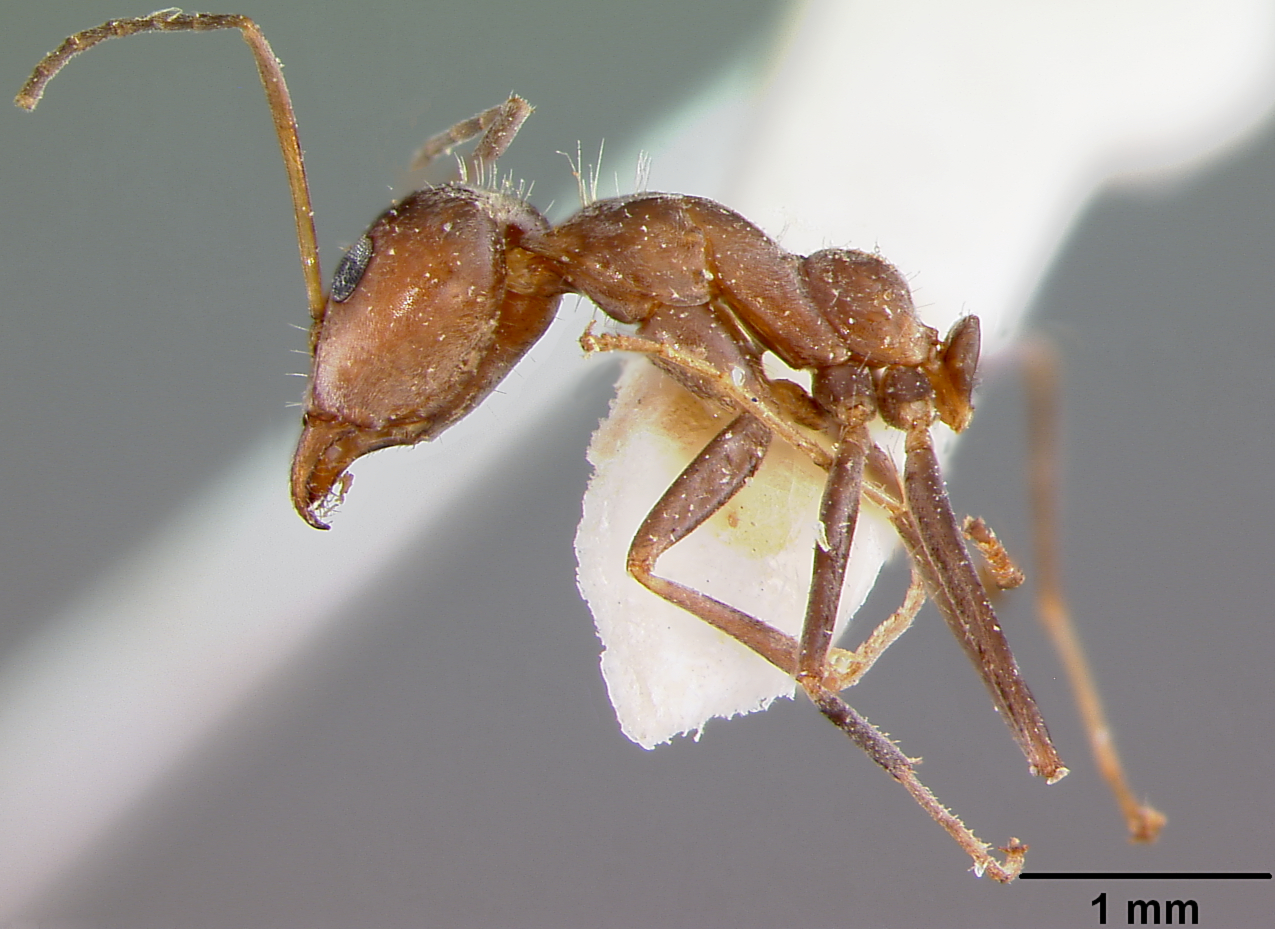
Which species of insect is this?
Iridomyrmex gracilis
